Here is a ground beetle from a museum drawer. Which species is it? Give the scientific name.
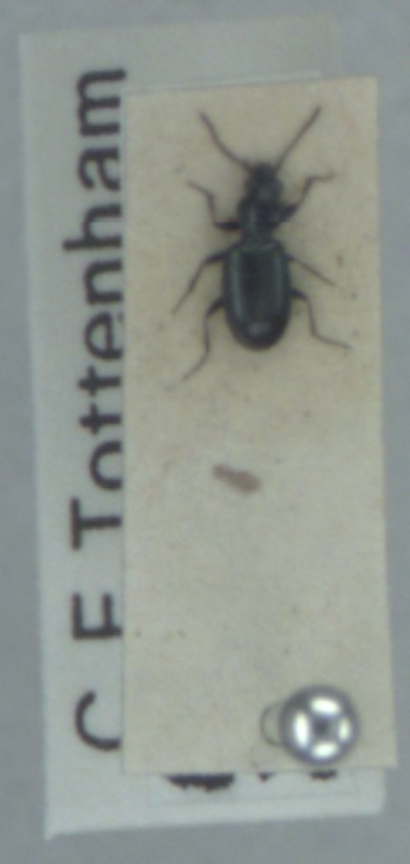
Bembidion minimum
